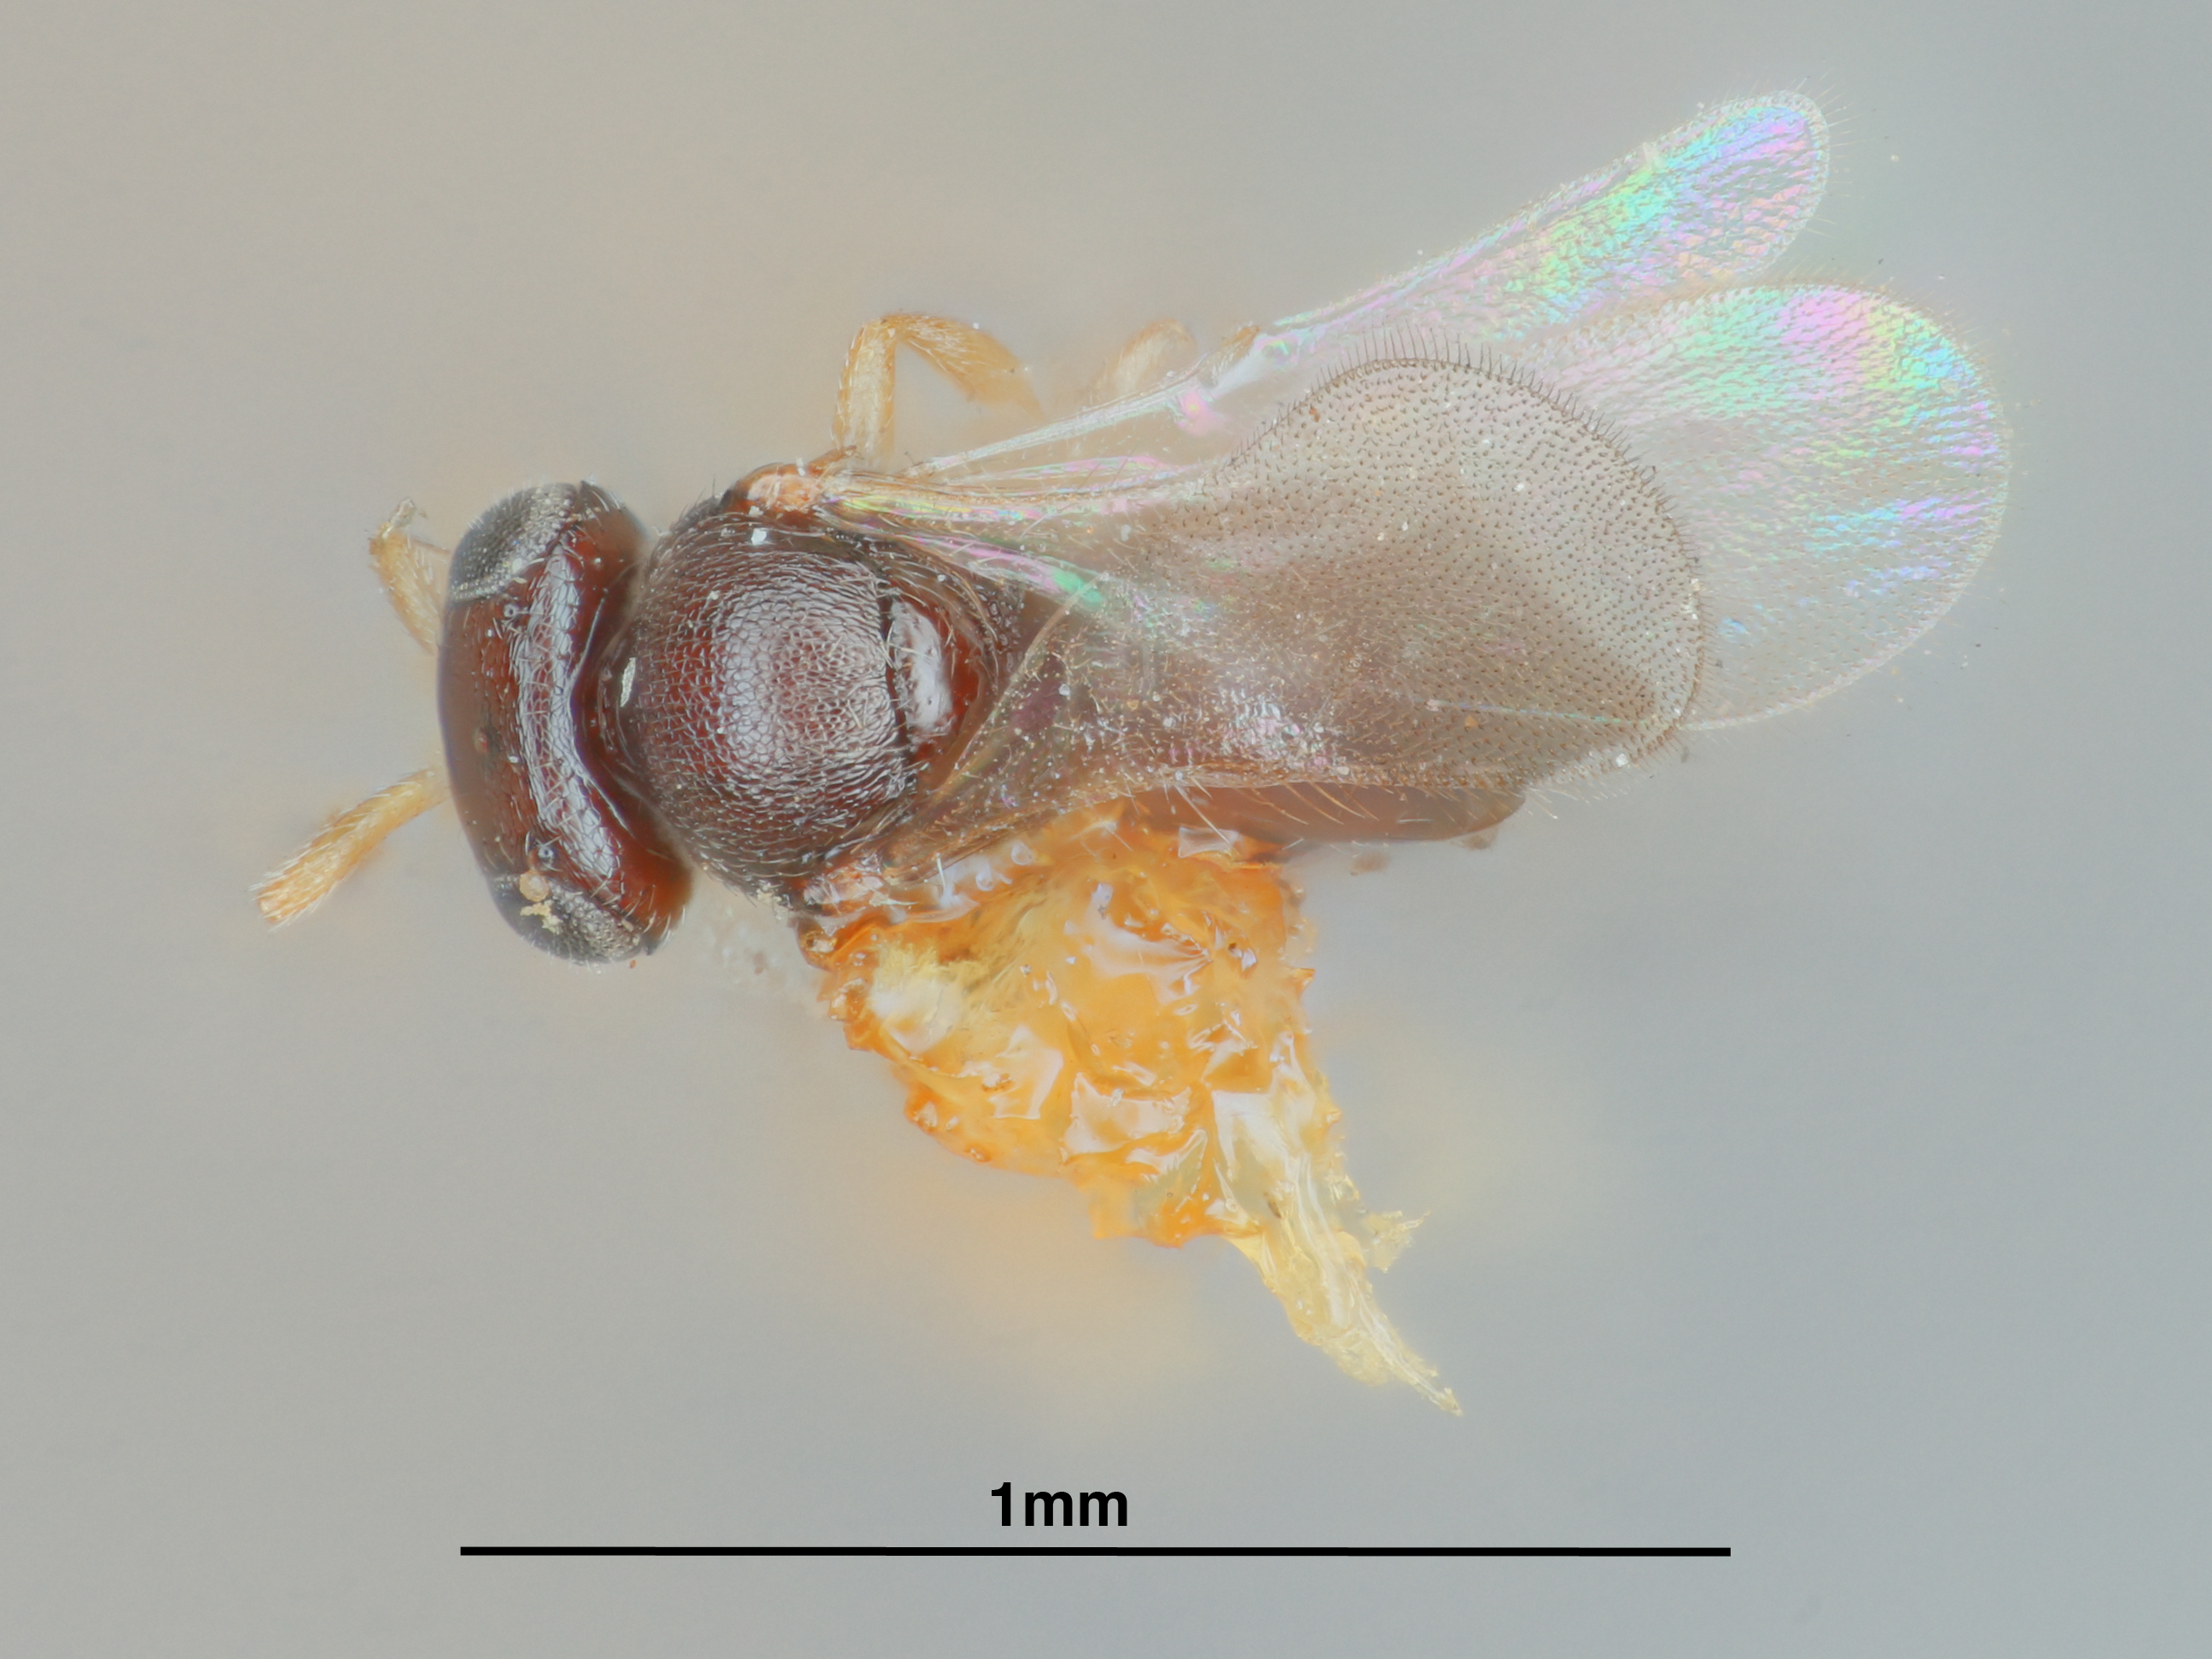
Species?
Telenomus hemerocampae
